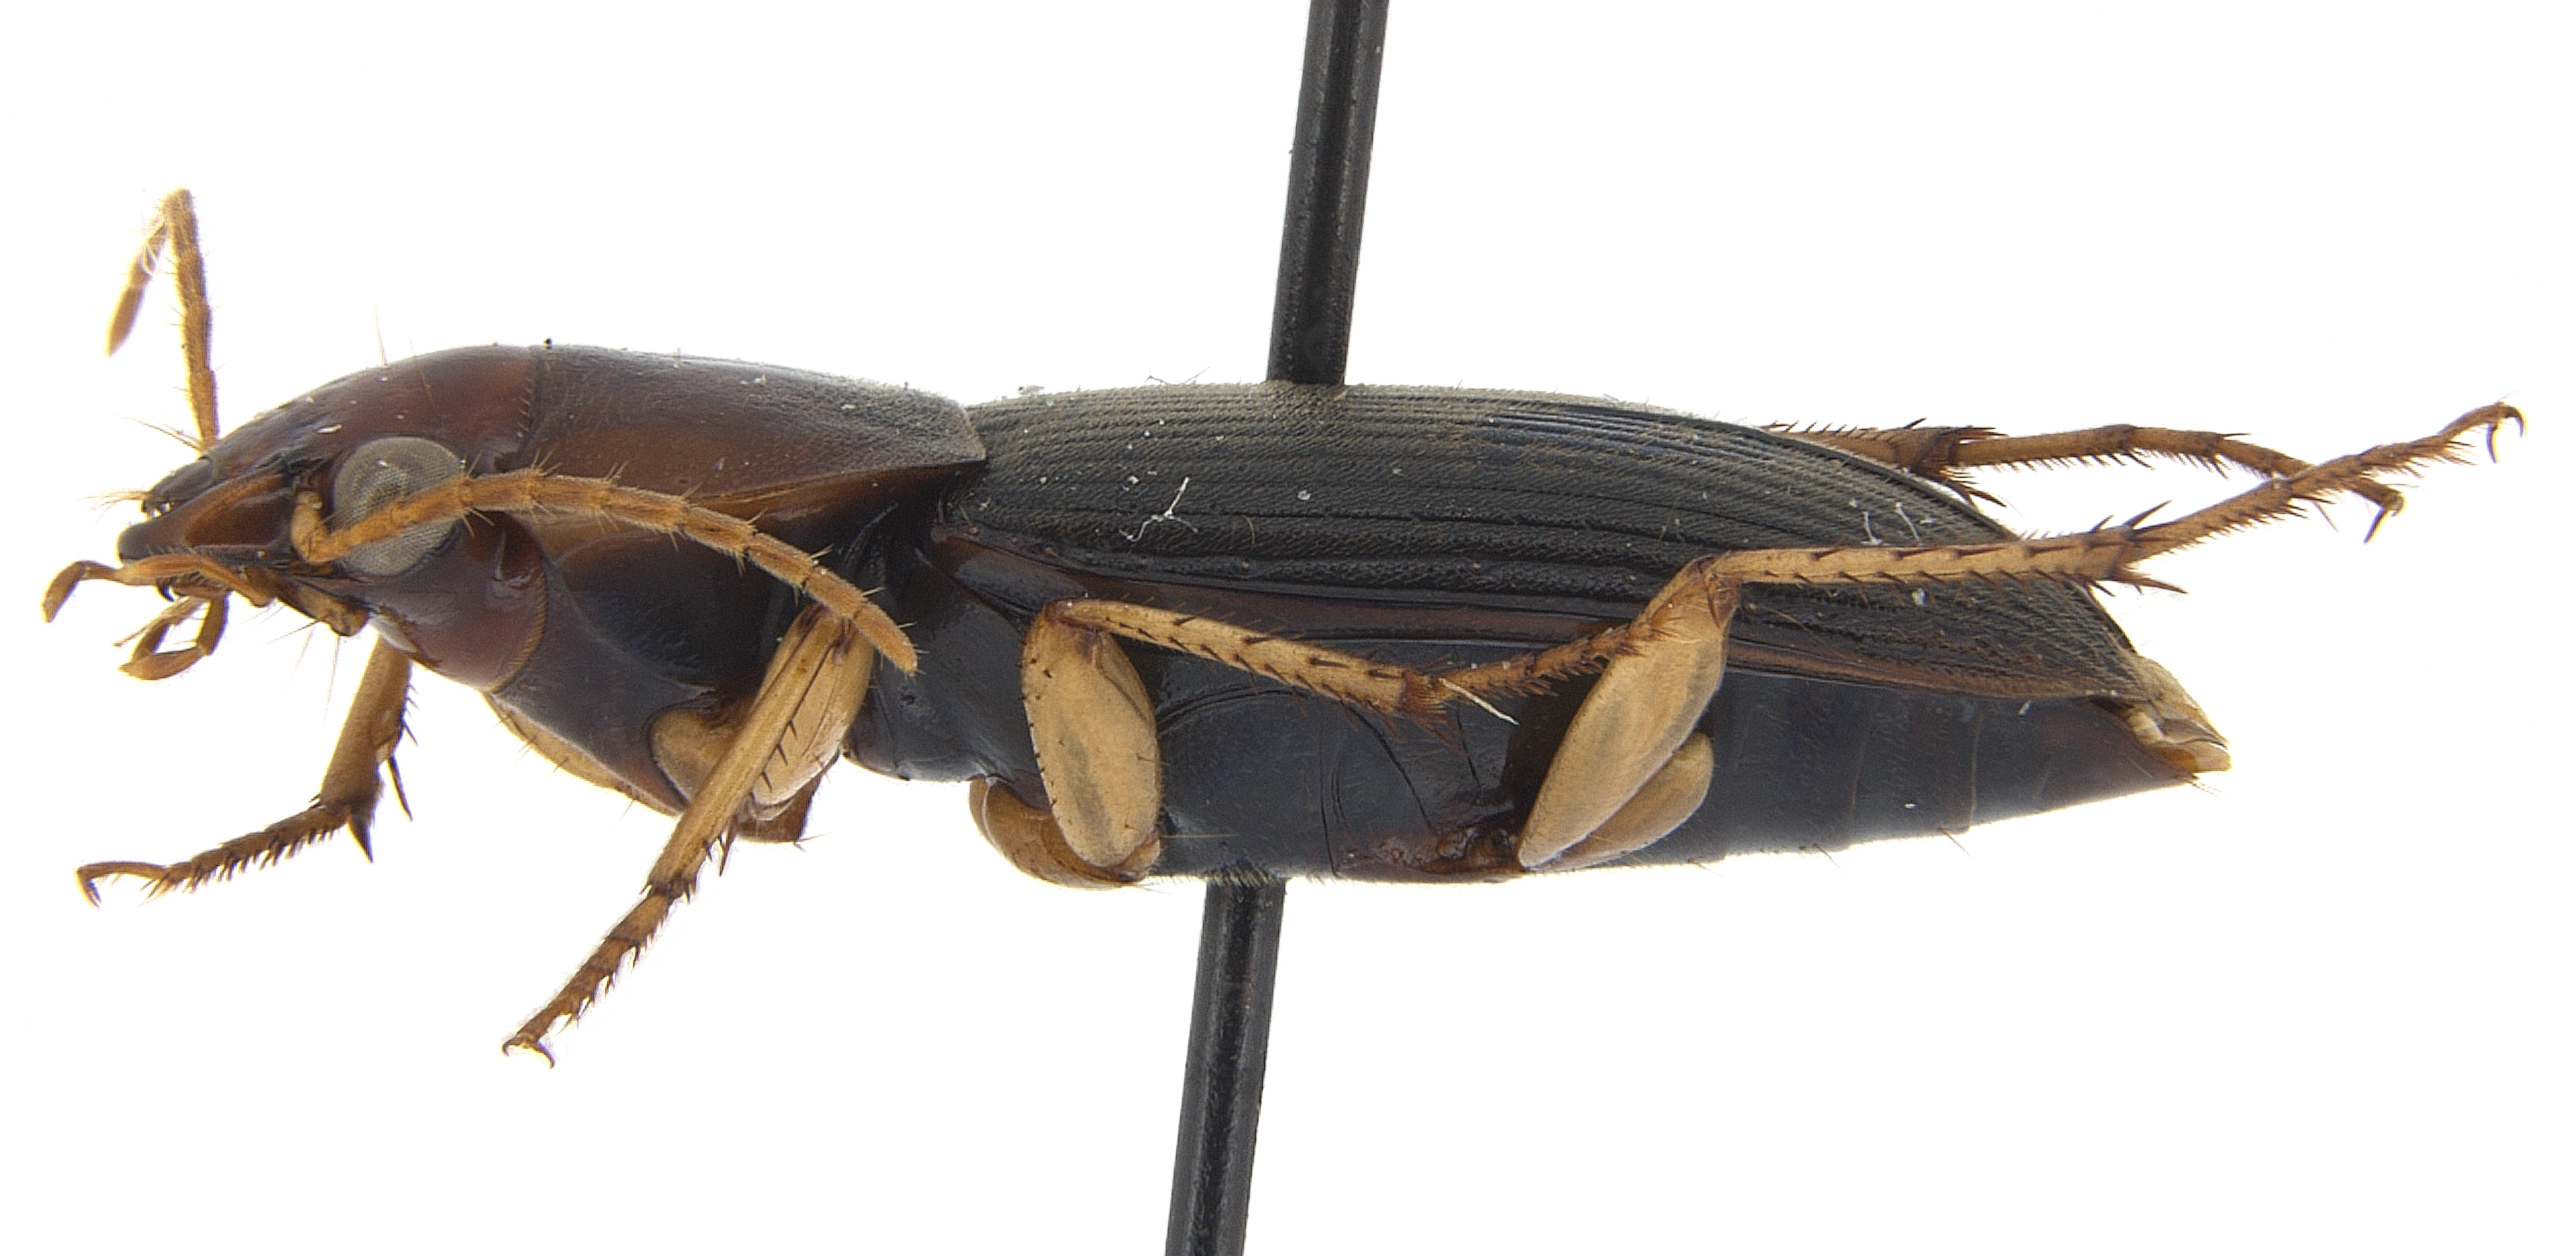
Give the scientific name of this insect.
Amphasia interstitialis
